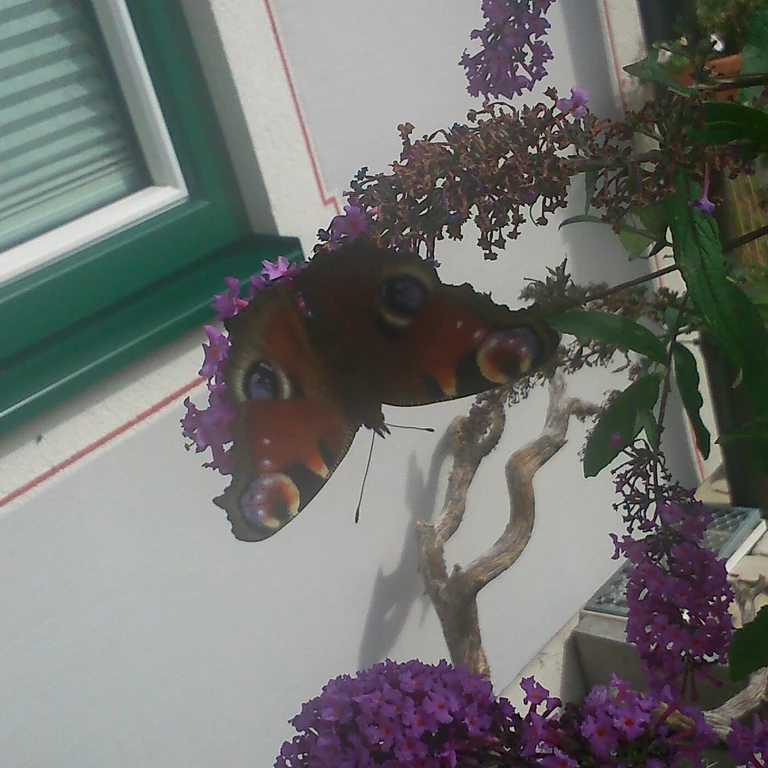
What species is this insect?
Aglais io
